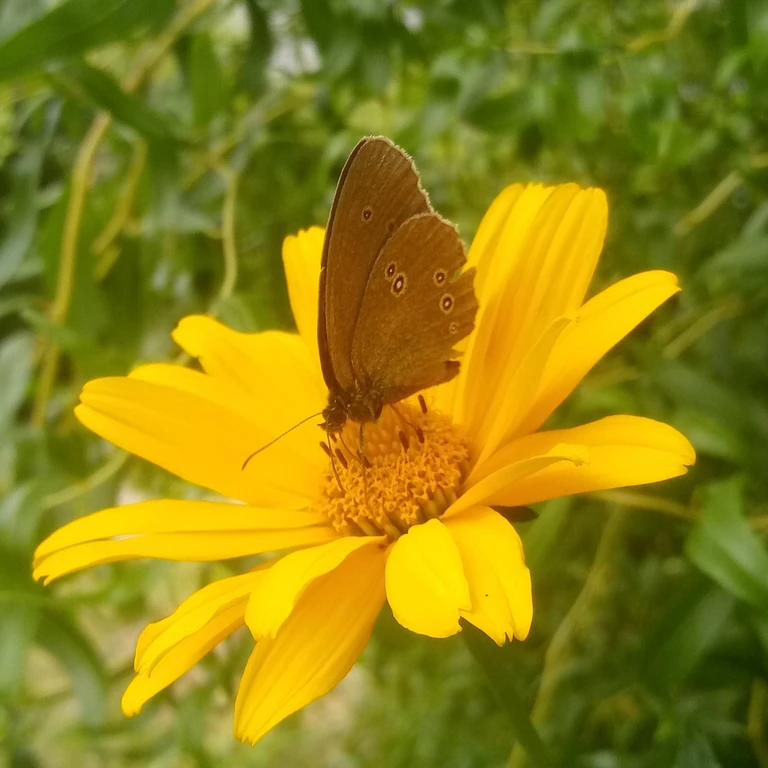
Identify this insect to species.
Aphantopus hyperantus
